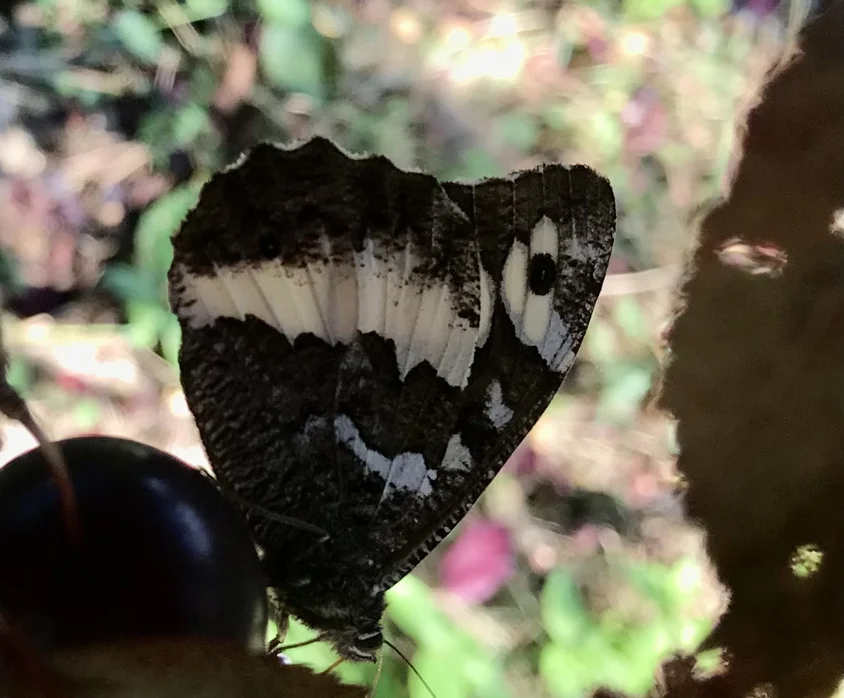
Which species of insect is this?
Brintesia circe
